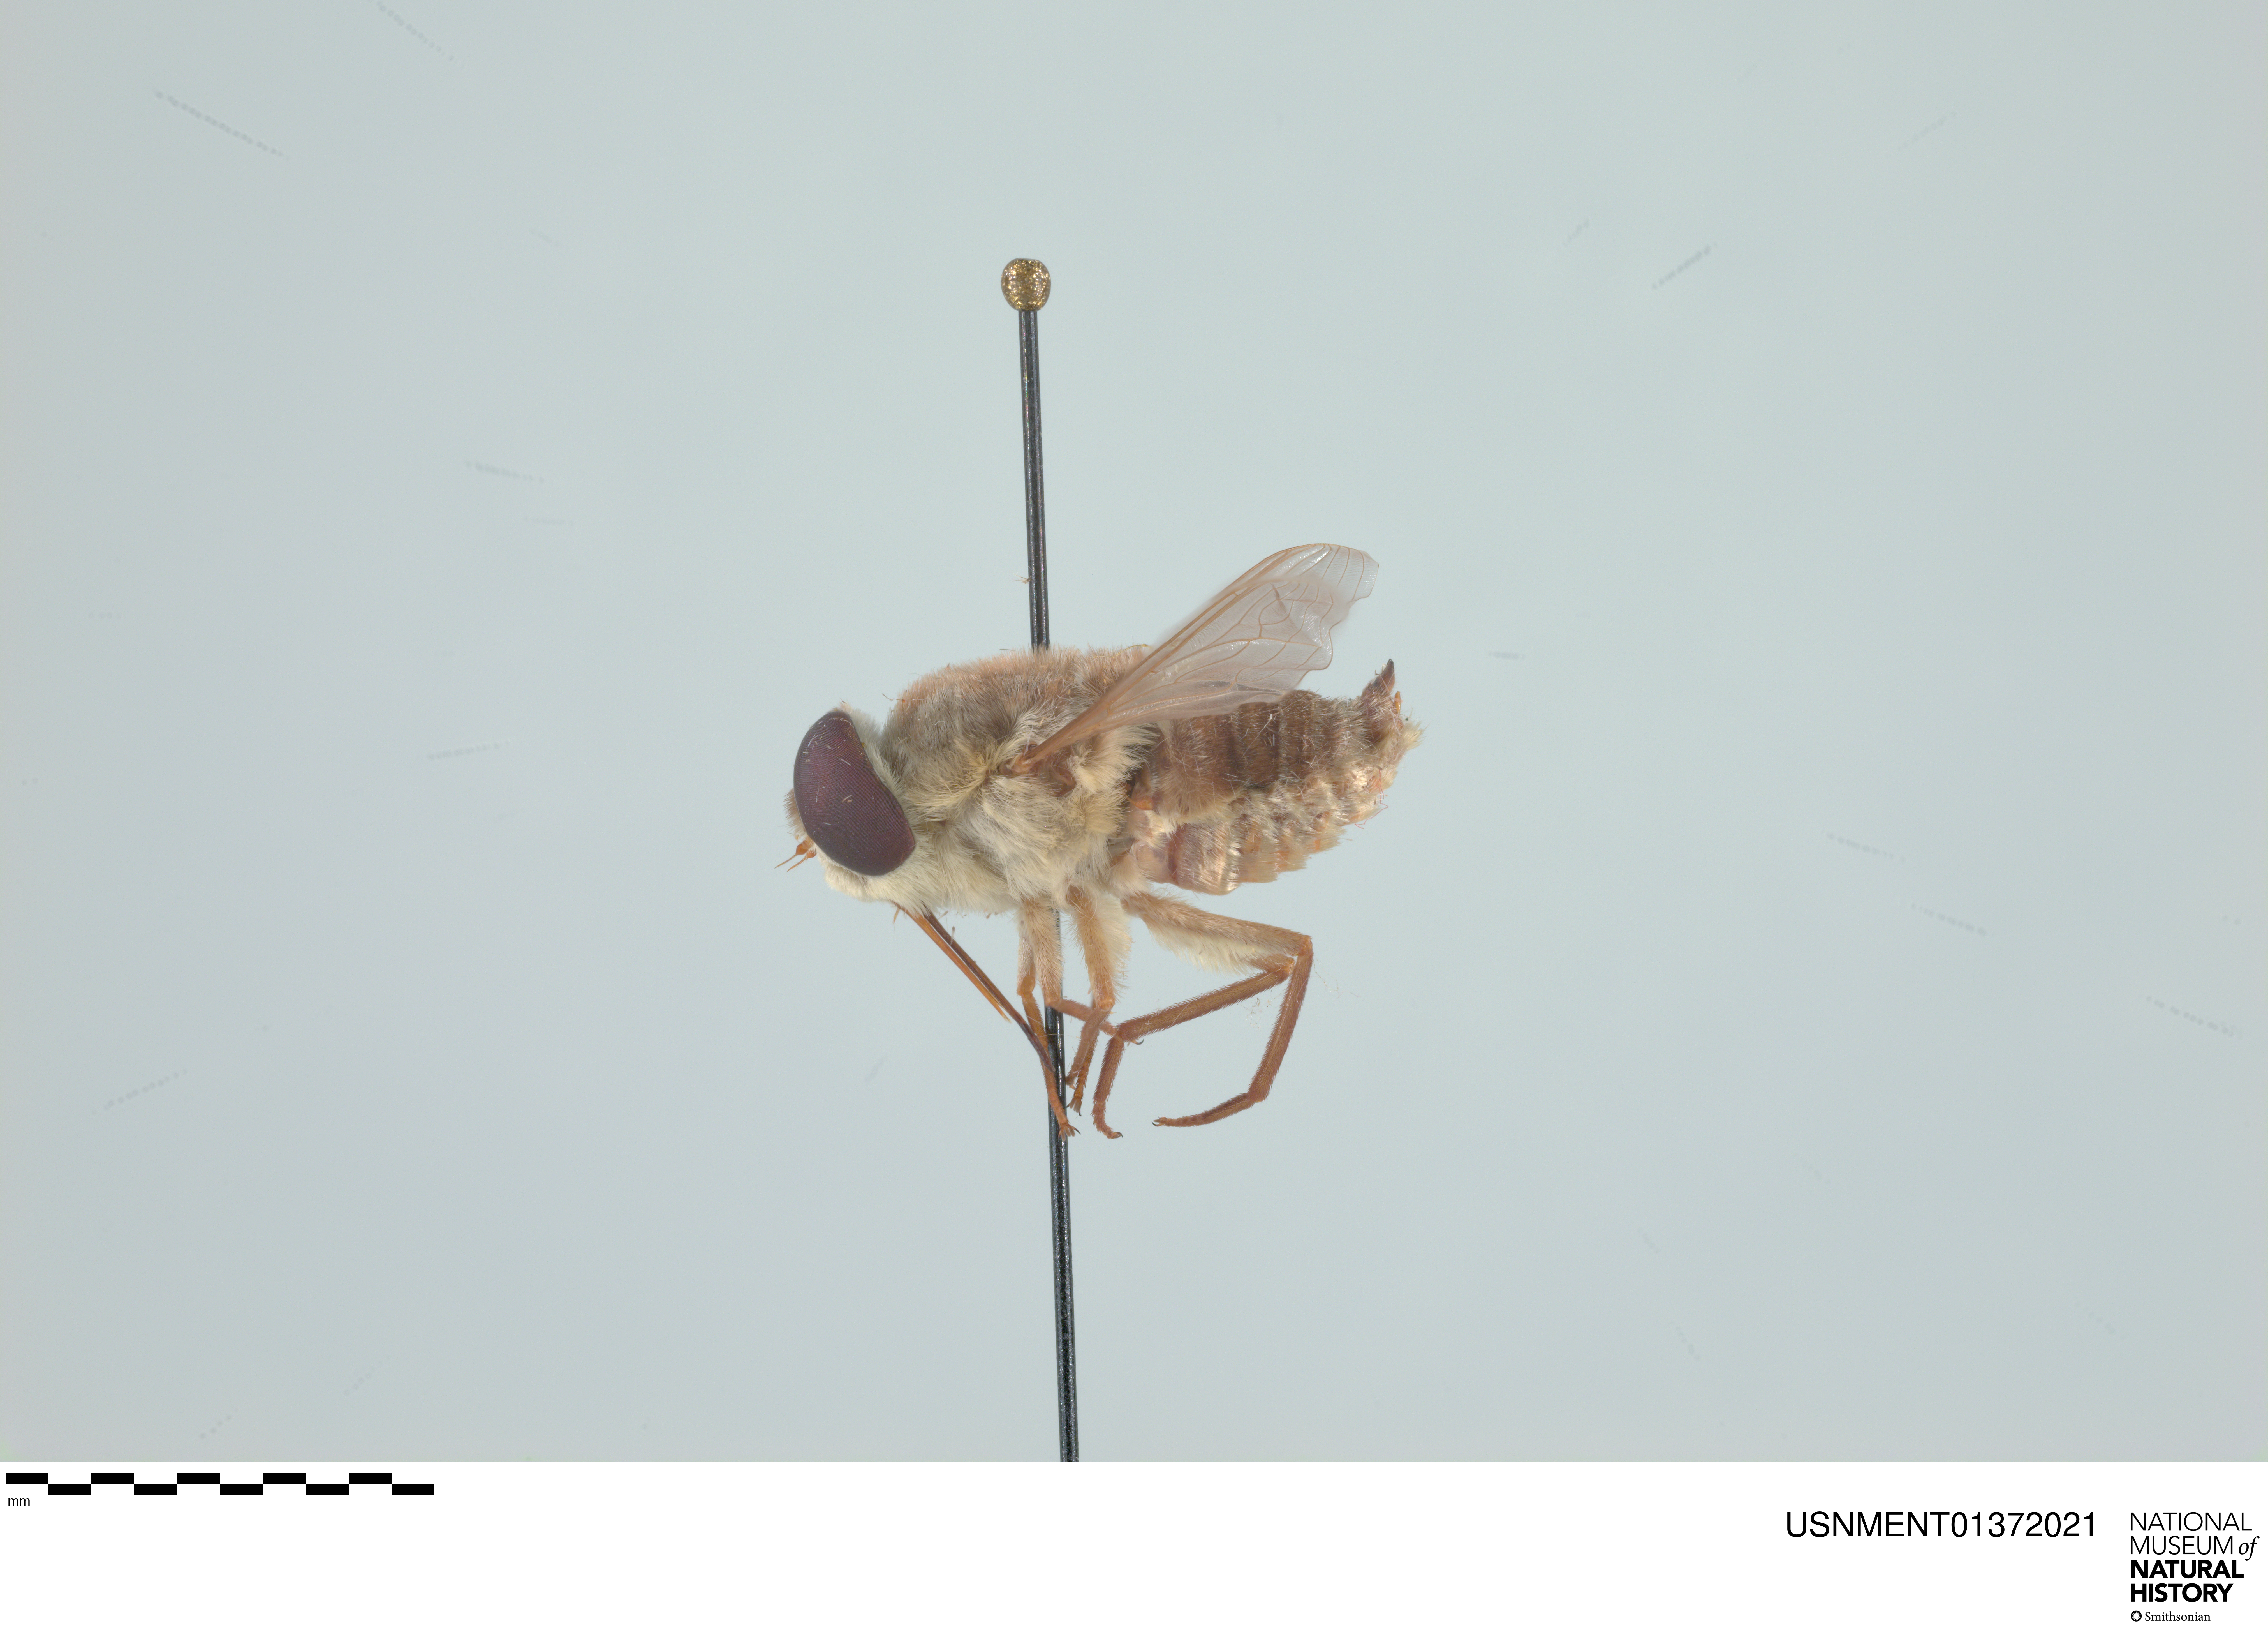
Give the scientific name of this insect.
Neorhynchocephalus volaticus
